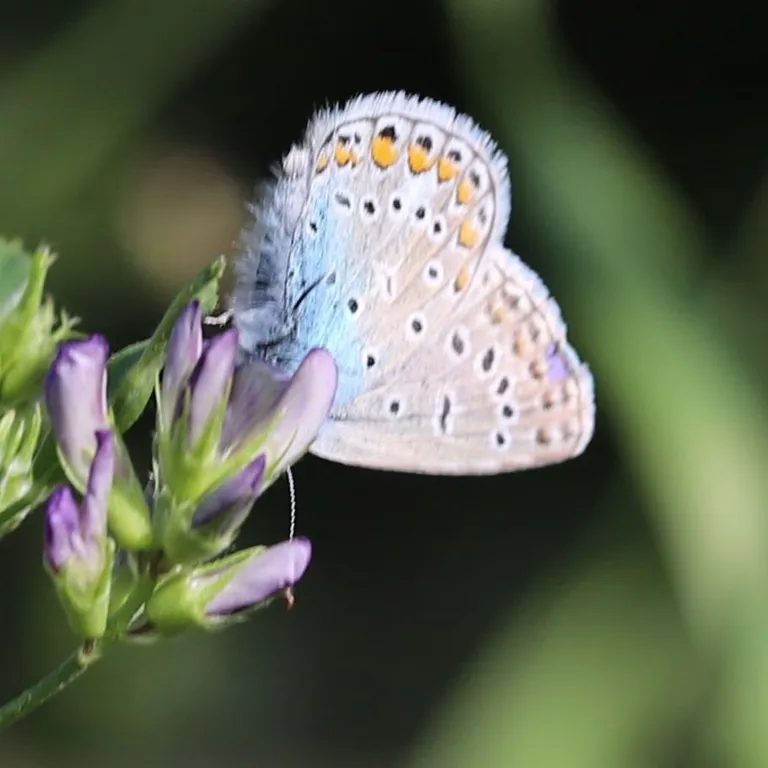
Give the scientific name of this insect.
Polyommatus icarus
